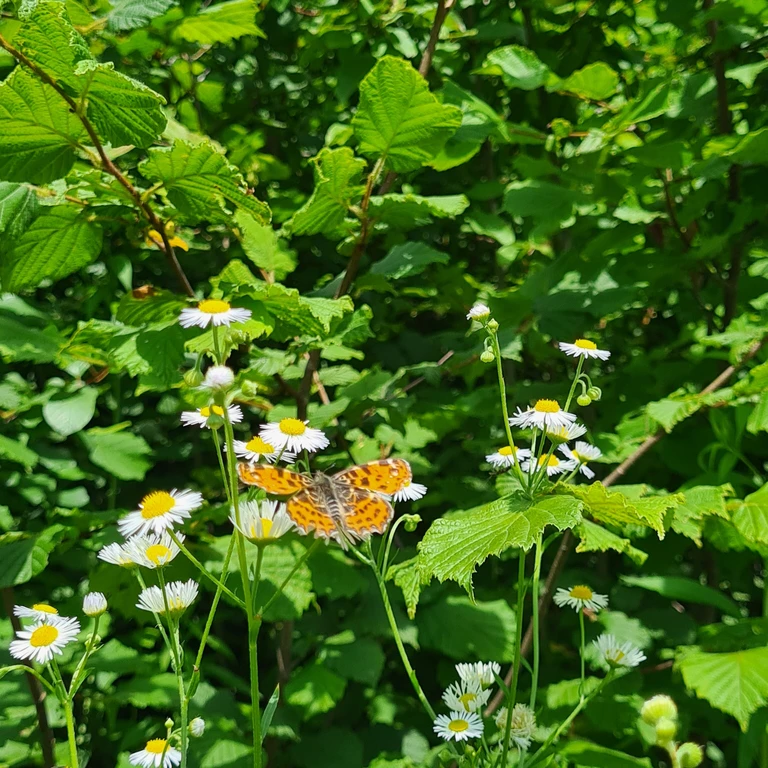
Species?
Araschnia levana
